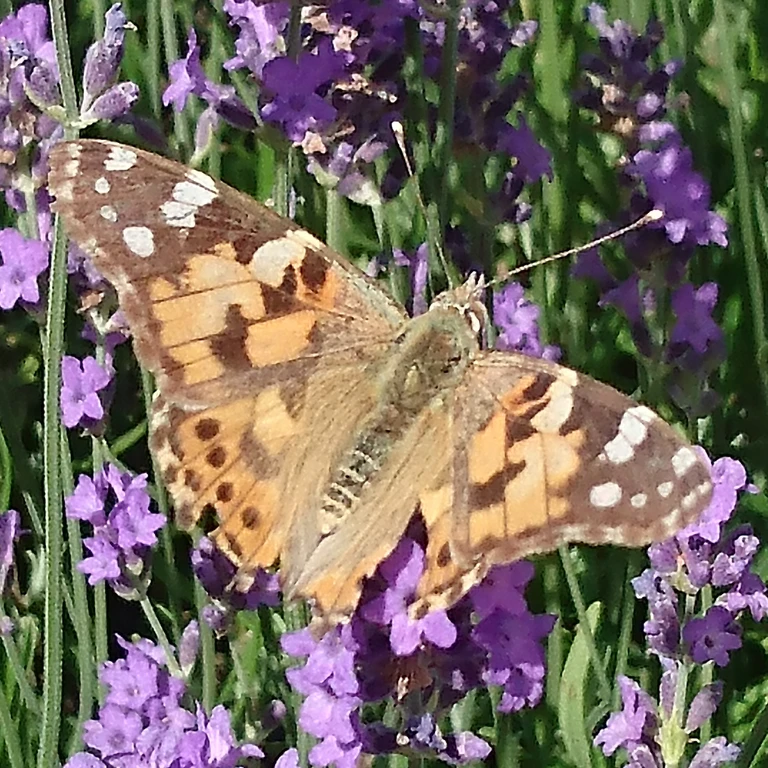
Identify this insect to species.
Vanessa cardui
